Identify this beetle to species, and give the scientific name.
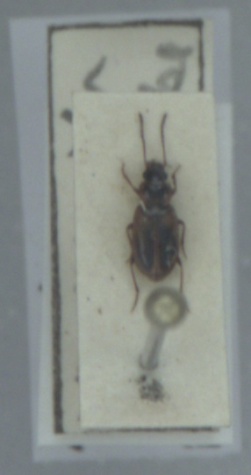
Acupalpus dorsalis
